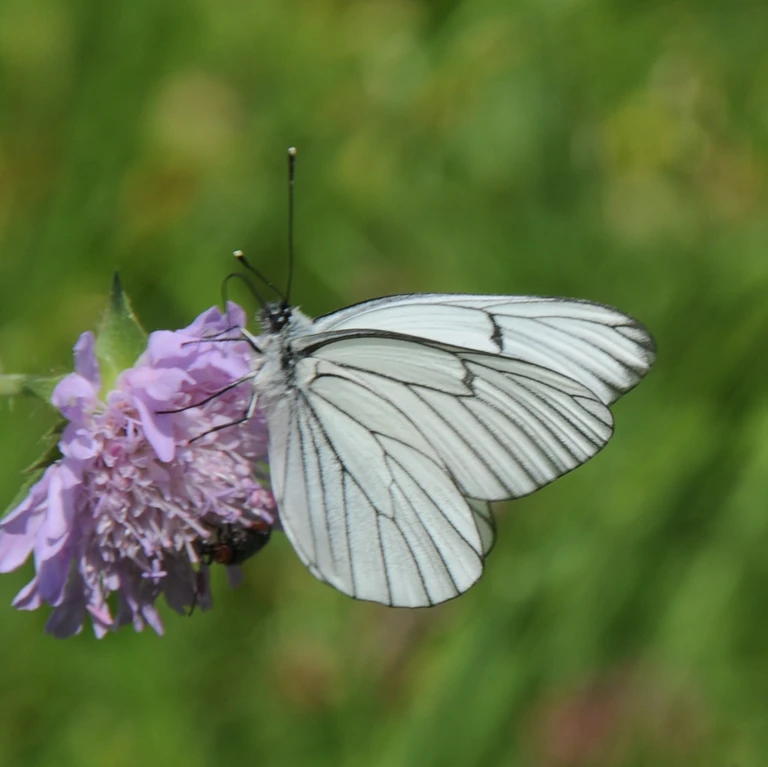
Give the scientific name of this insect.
Aporia crataegi
